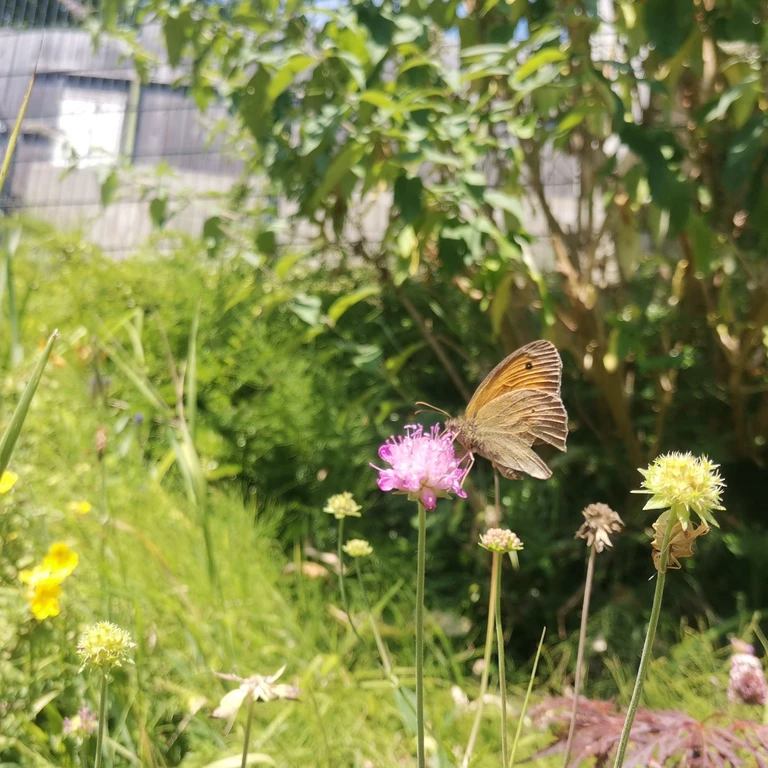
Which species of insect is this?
Maniola jurtina
